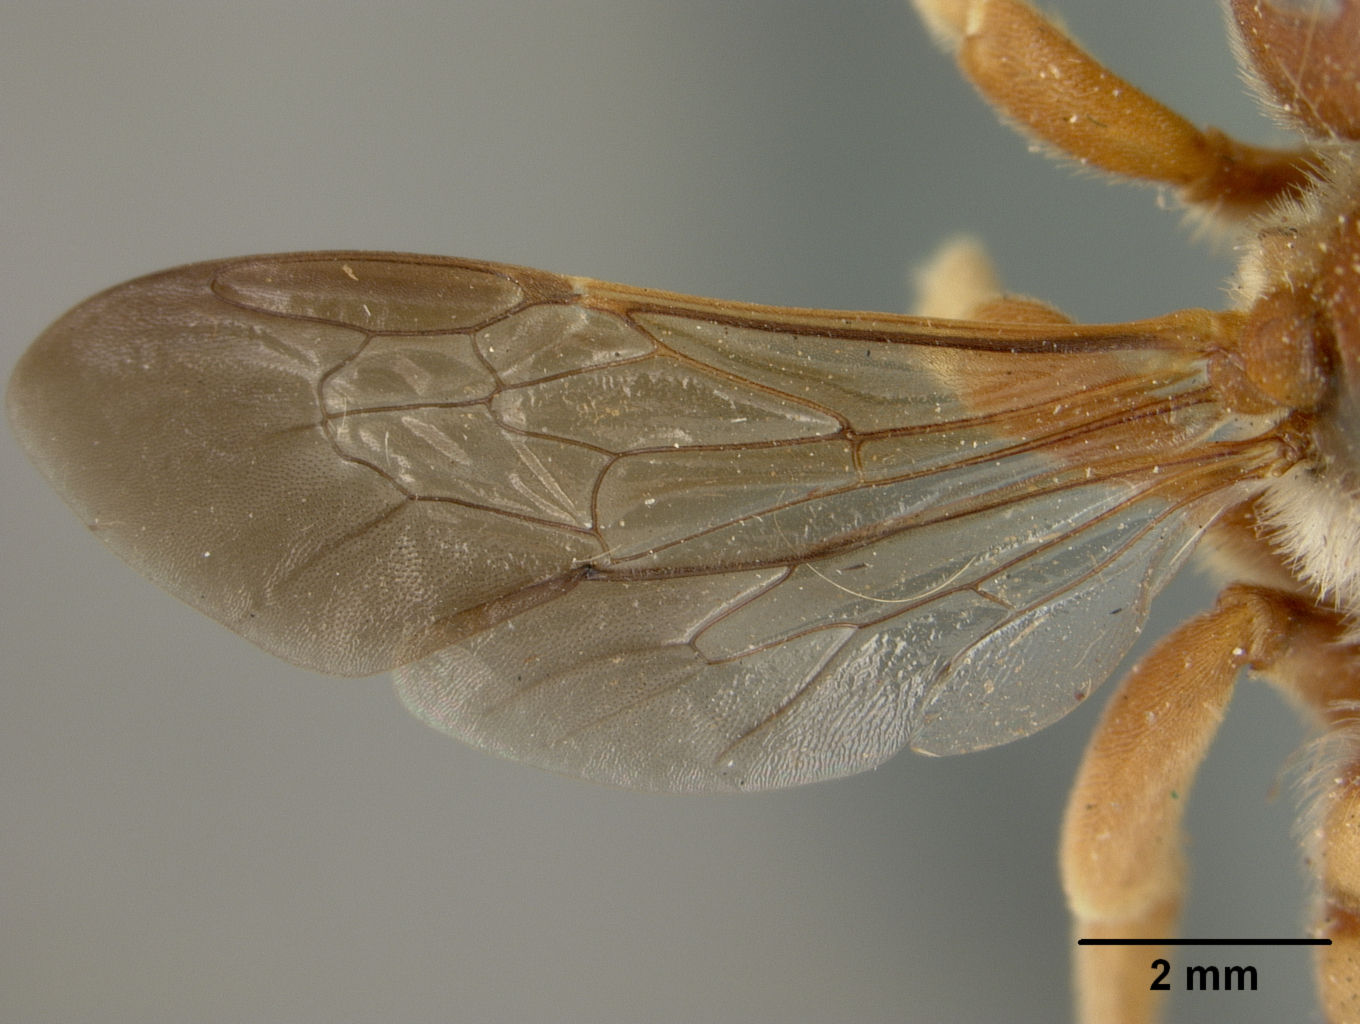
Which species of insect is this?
Heteranthidium cordaticeps
